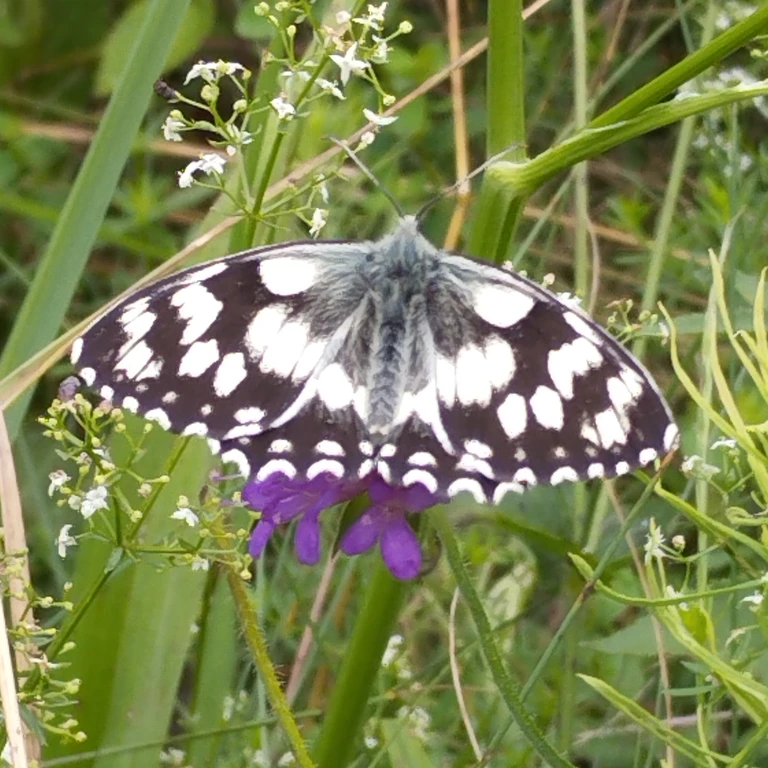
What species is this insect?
Melanargia galathea
